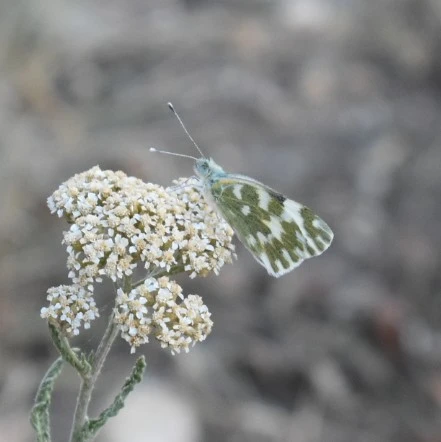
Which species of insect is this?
Pontia edusa
